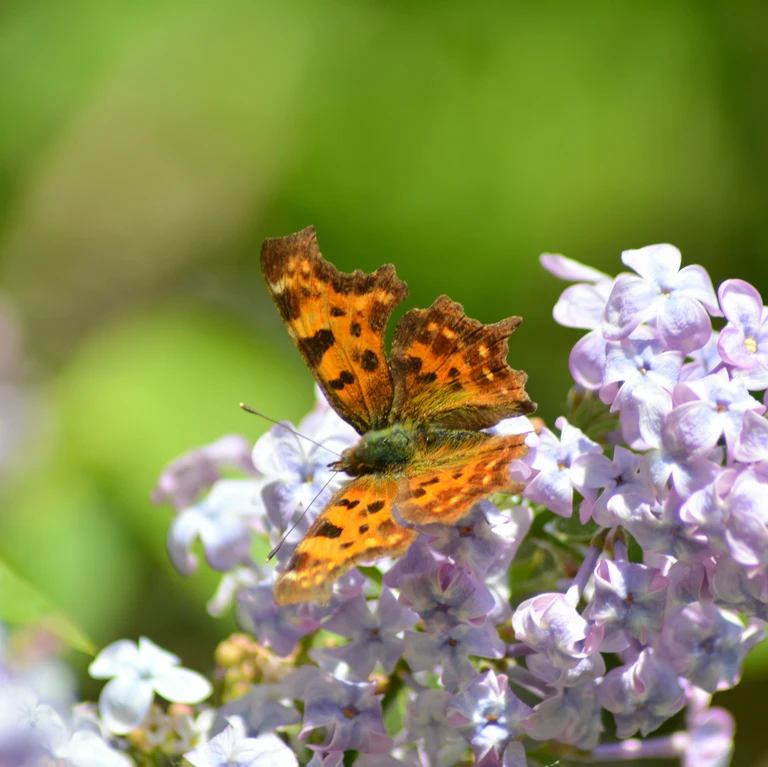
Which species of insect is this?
Polygonia c-album
